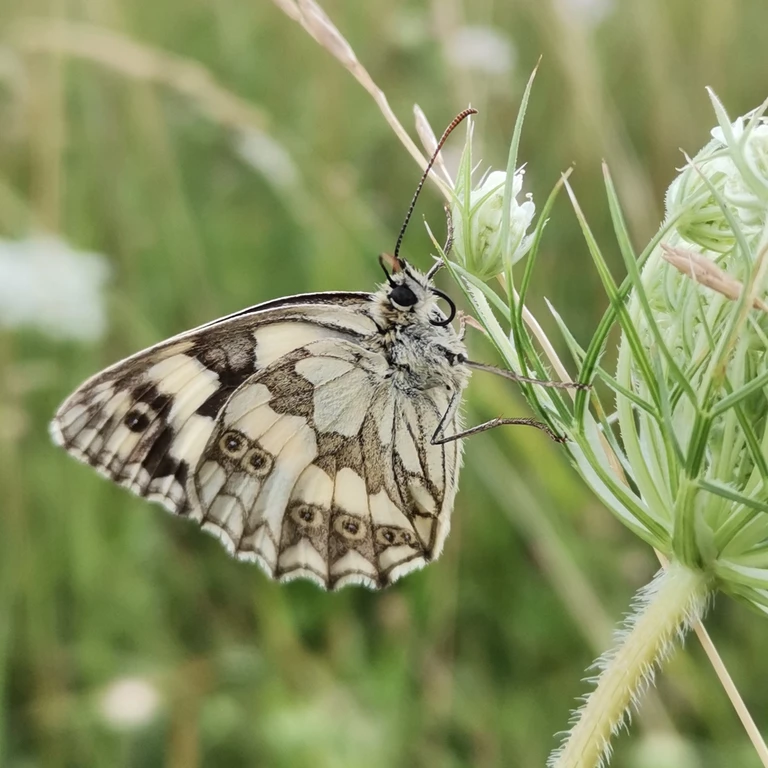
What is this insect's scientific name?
Melanargia galathea
